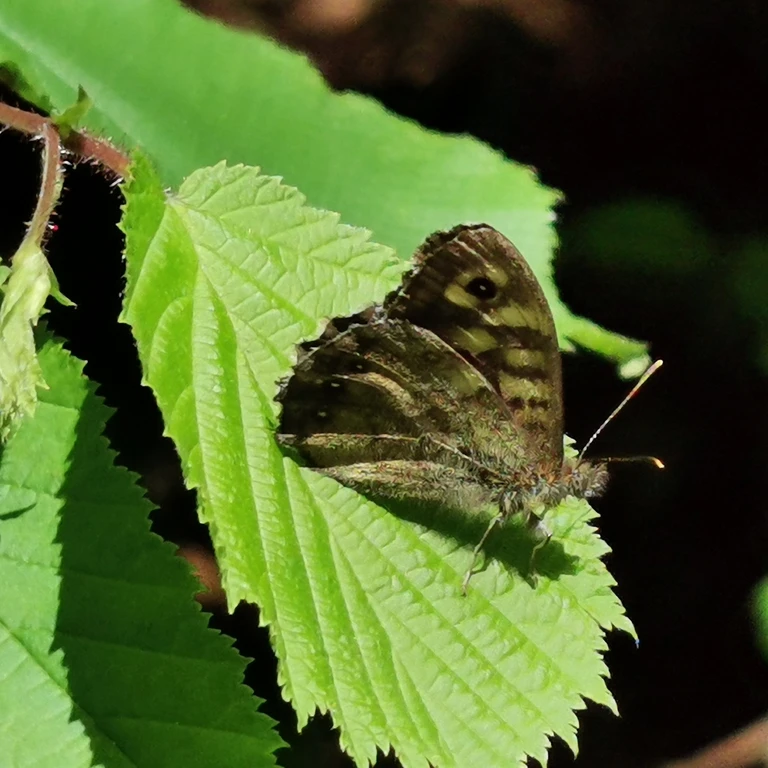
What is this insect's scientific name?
Pararge aegeria
